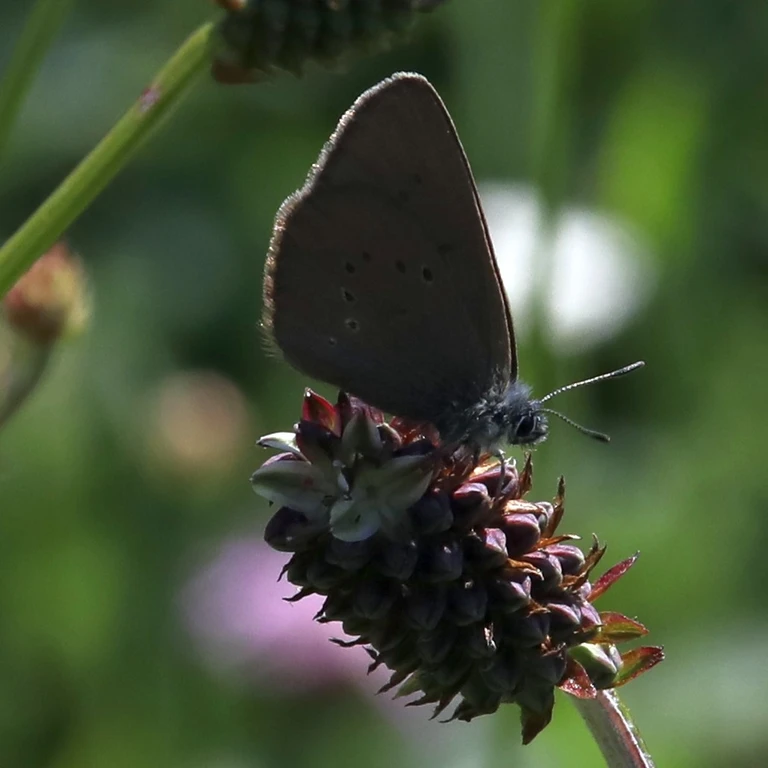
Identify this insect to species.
Phengaris nausithous (also Maculinea nausithous)
